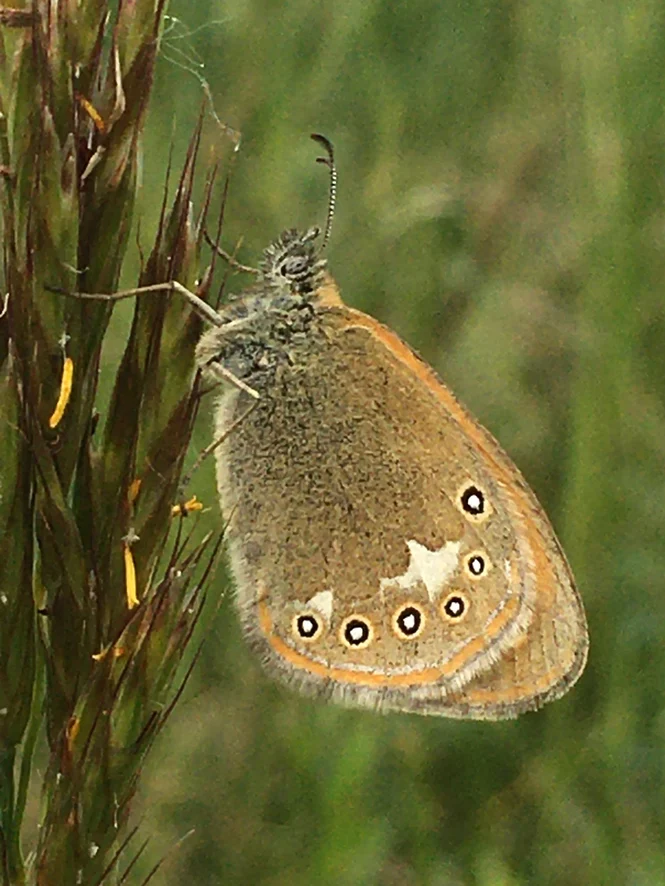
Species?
Coenonympha glycerion (also Coenonympha iphis)
